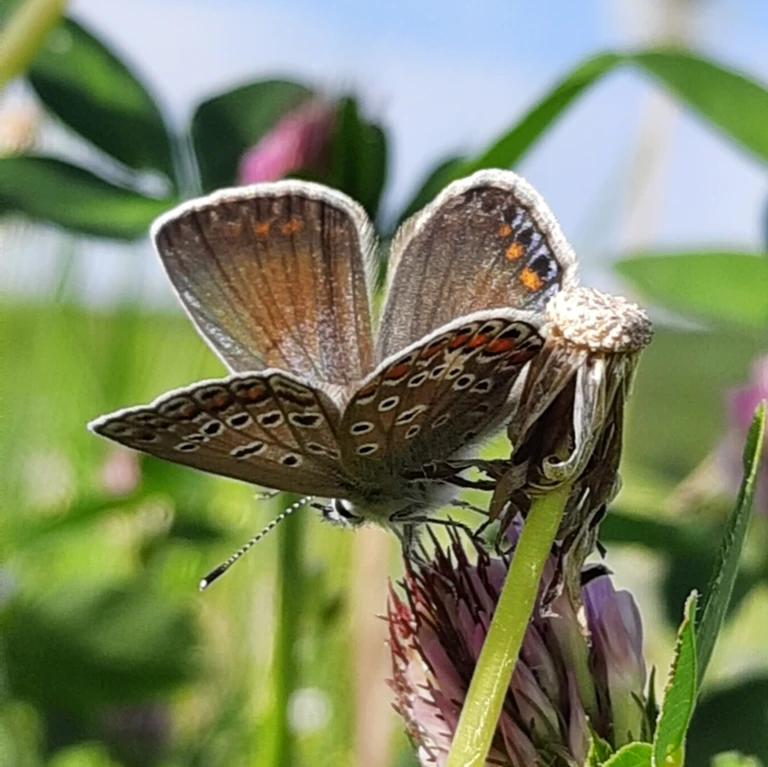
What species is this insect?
Polyommatus icarus
